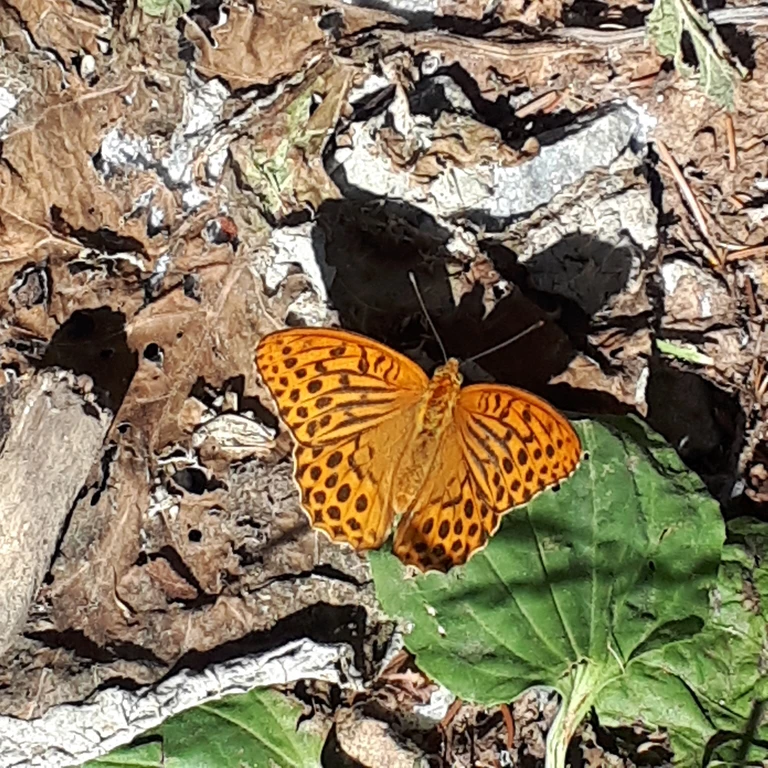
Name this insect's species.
Argynnis paphia
